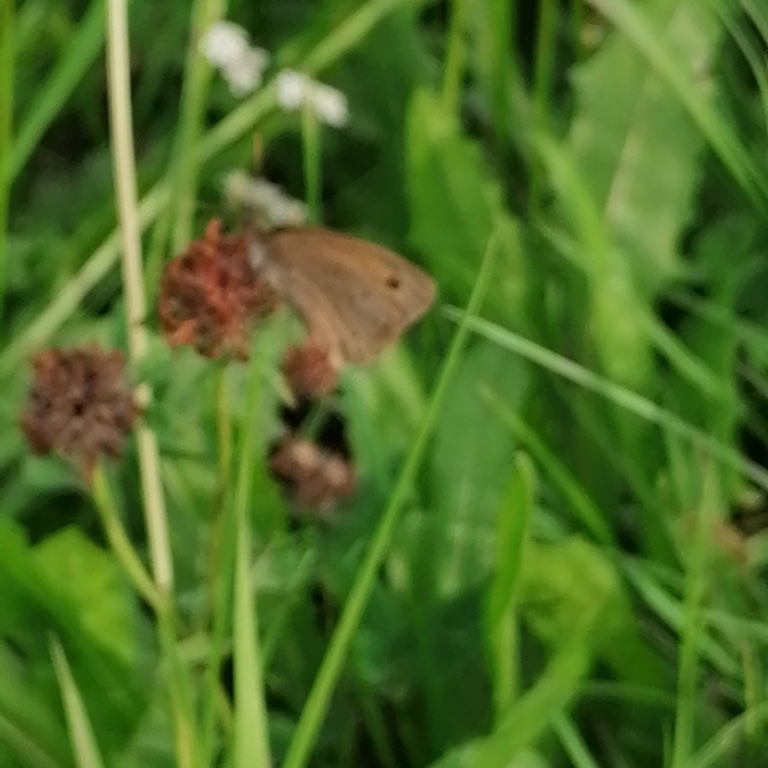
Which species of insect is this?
Maniola jurtina
